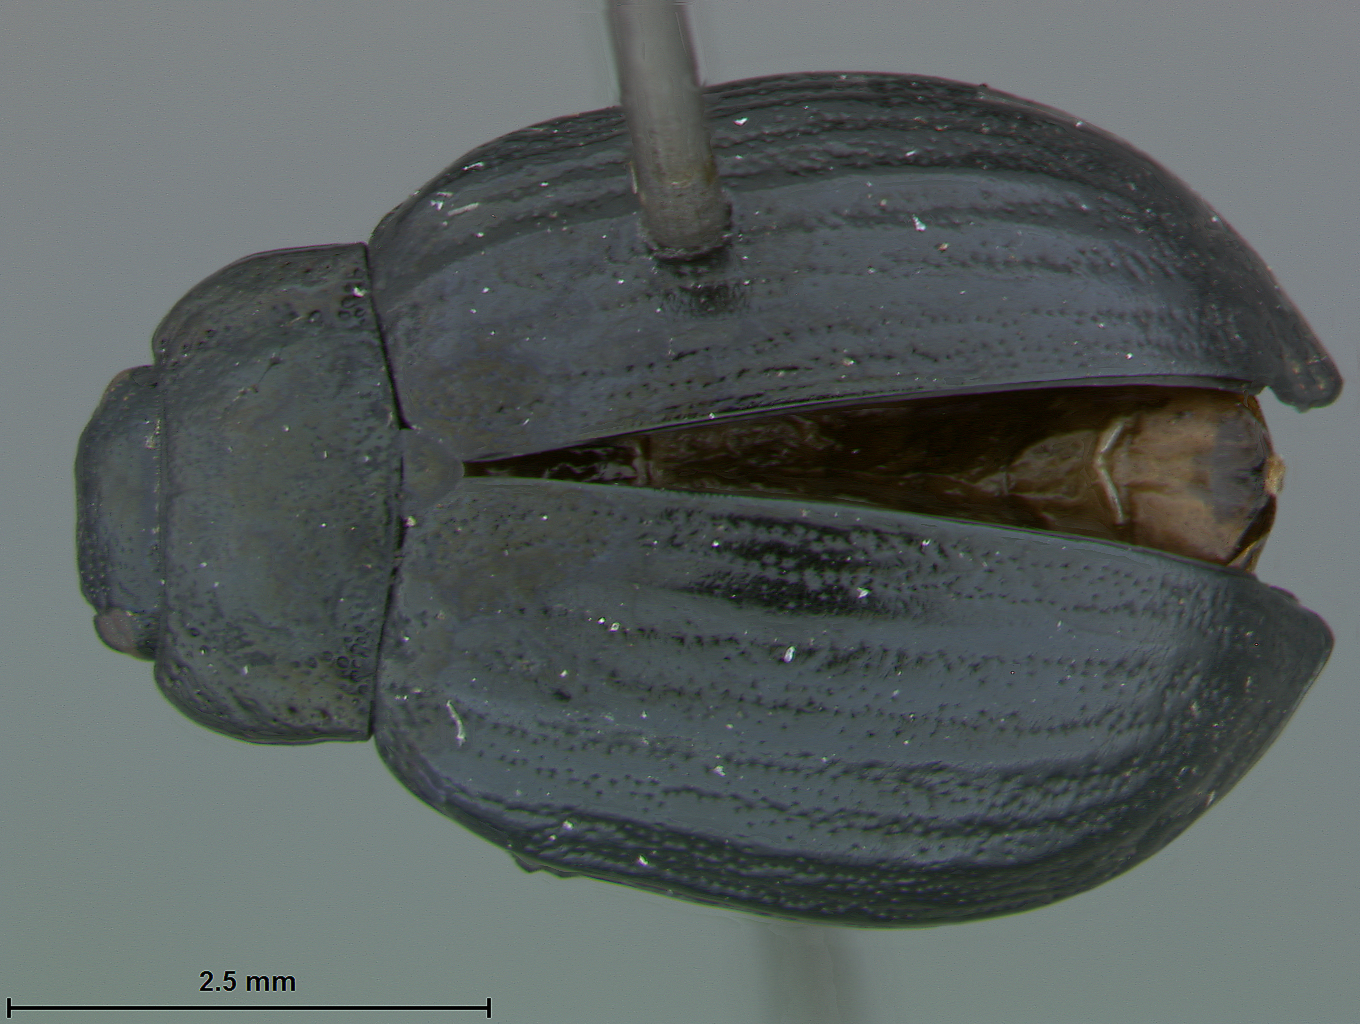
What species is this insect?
Chrysolina engelhardti
